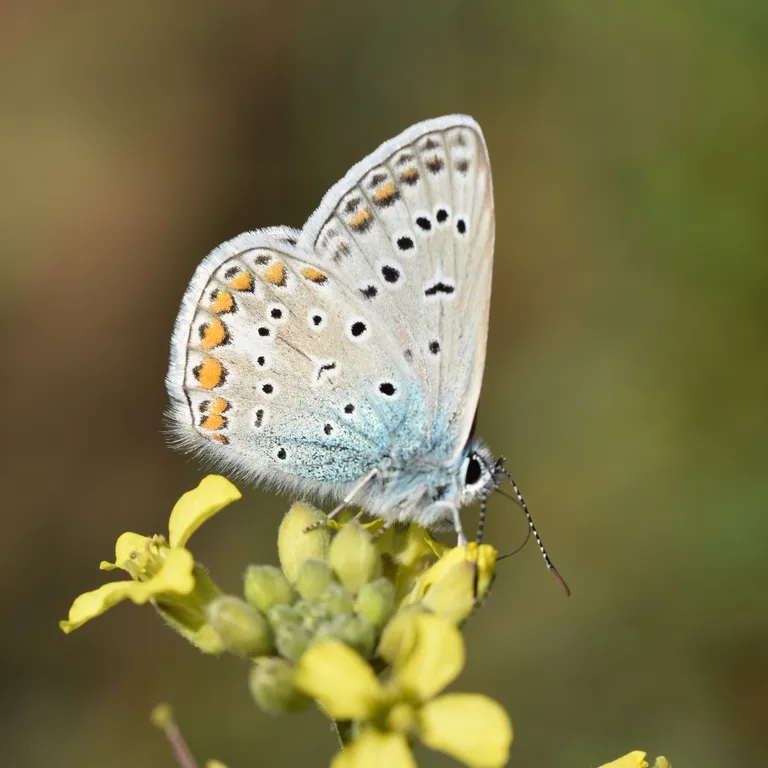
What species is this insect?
Polyommatus icarus
